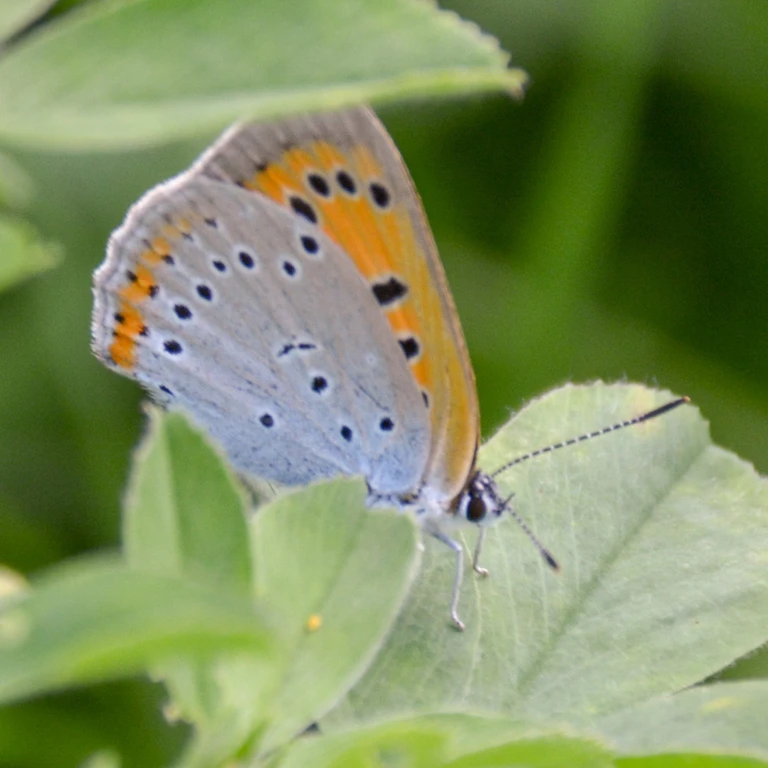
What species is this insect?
Lycaena dispar
